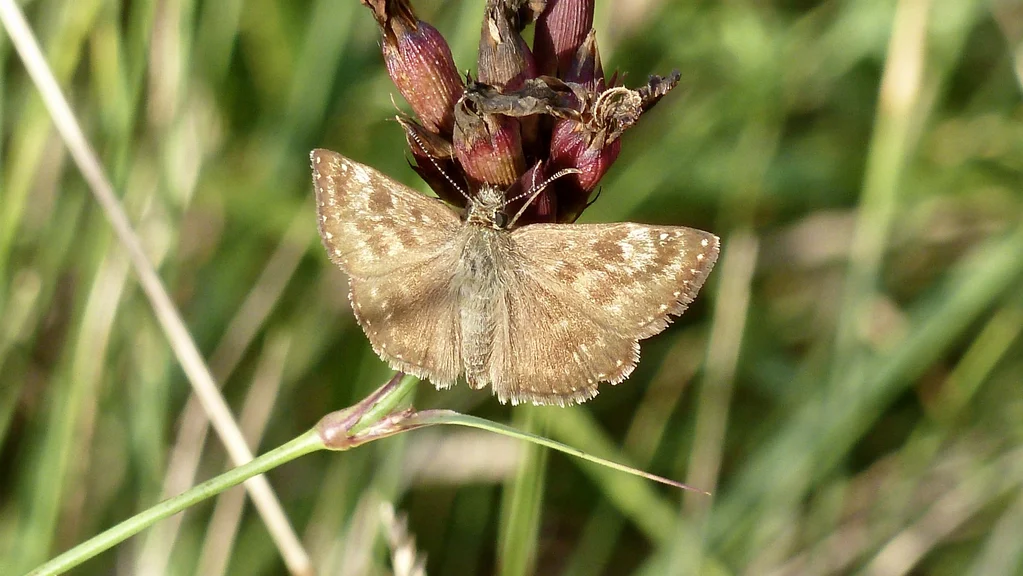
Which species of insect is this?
Erynnis tages
